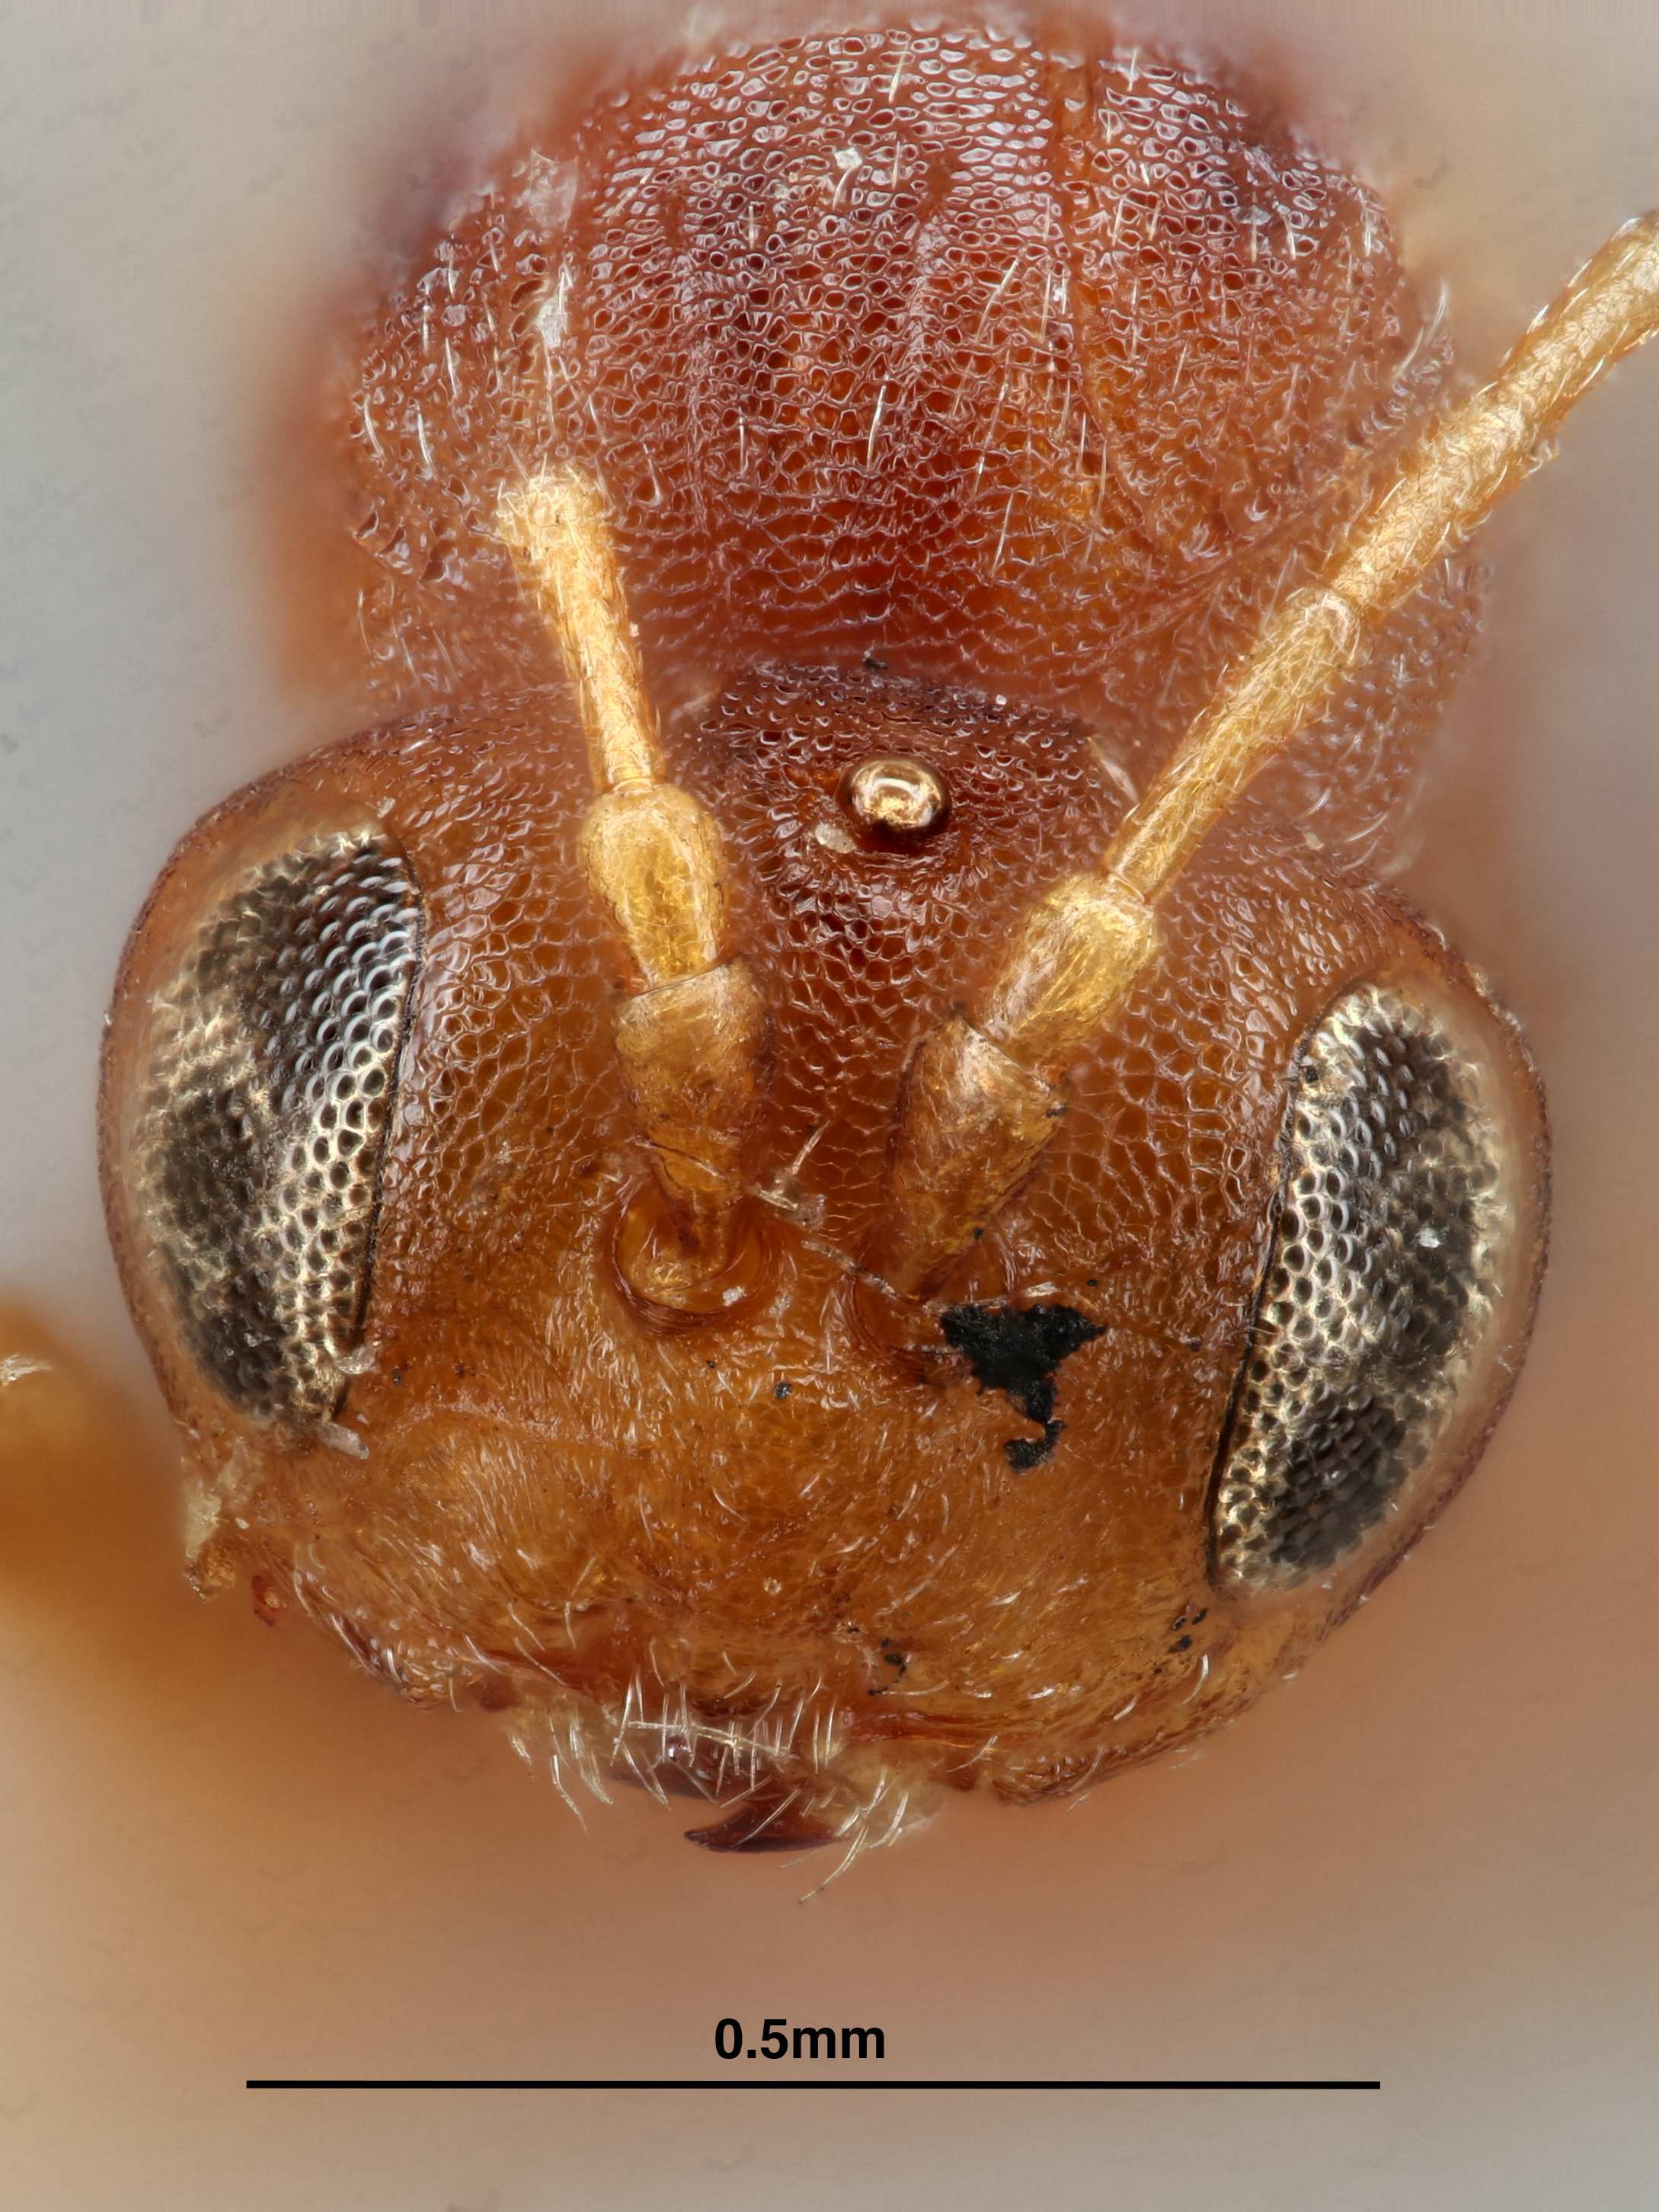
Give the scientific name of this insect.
Andricus topiarius
